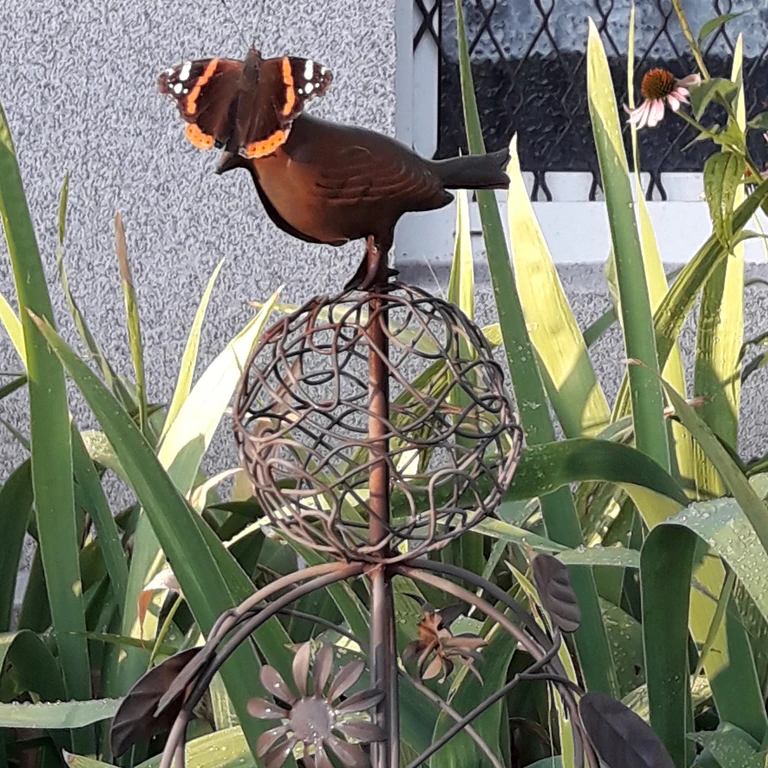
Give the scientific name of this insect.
Vanessa atalanta
